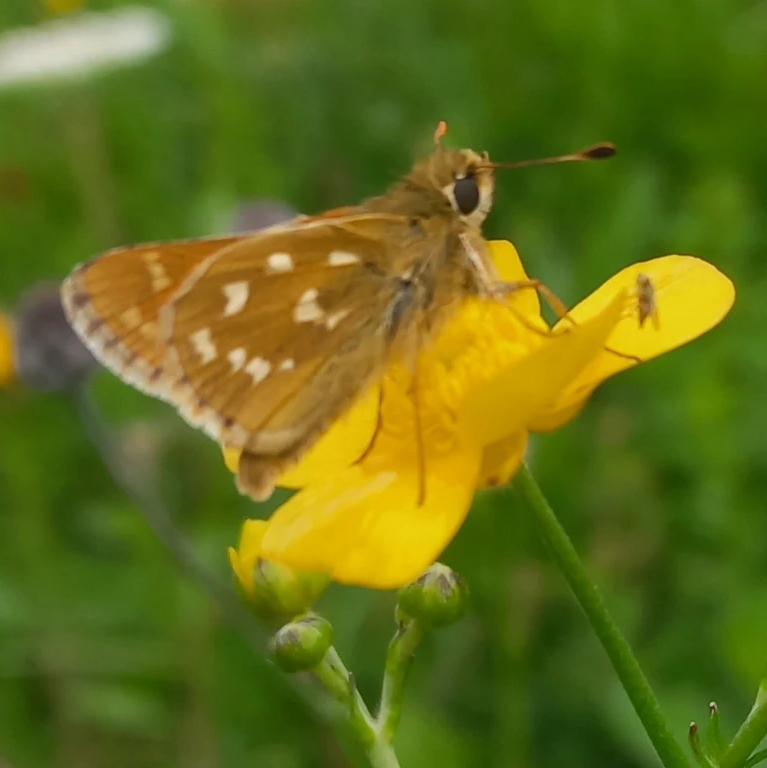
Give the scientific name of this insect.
Hesperia comma
